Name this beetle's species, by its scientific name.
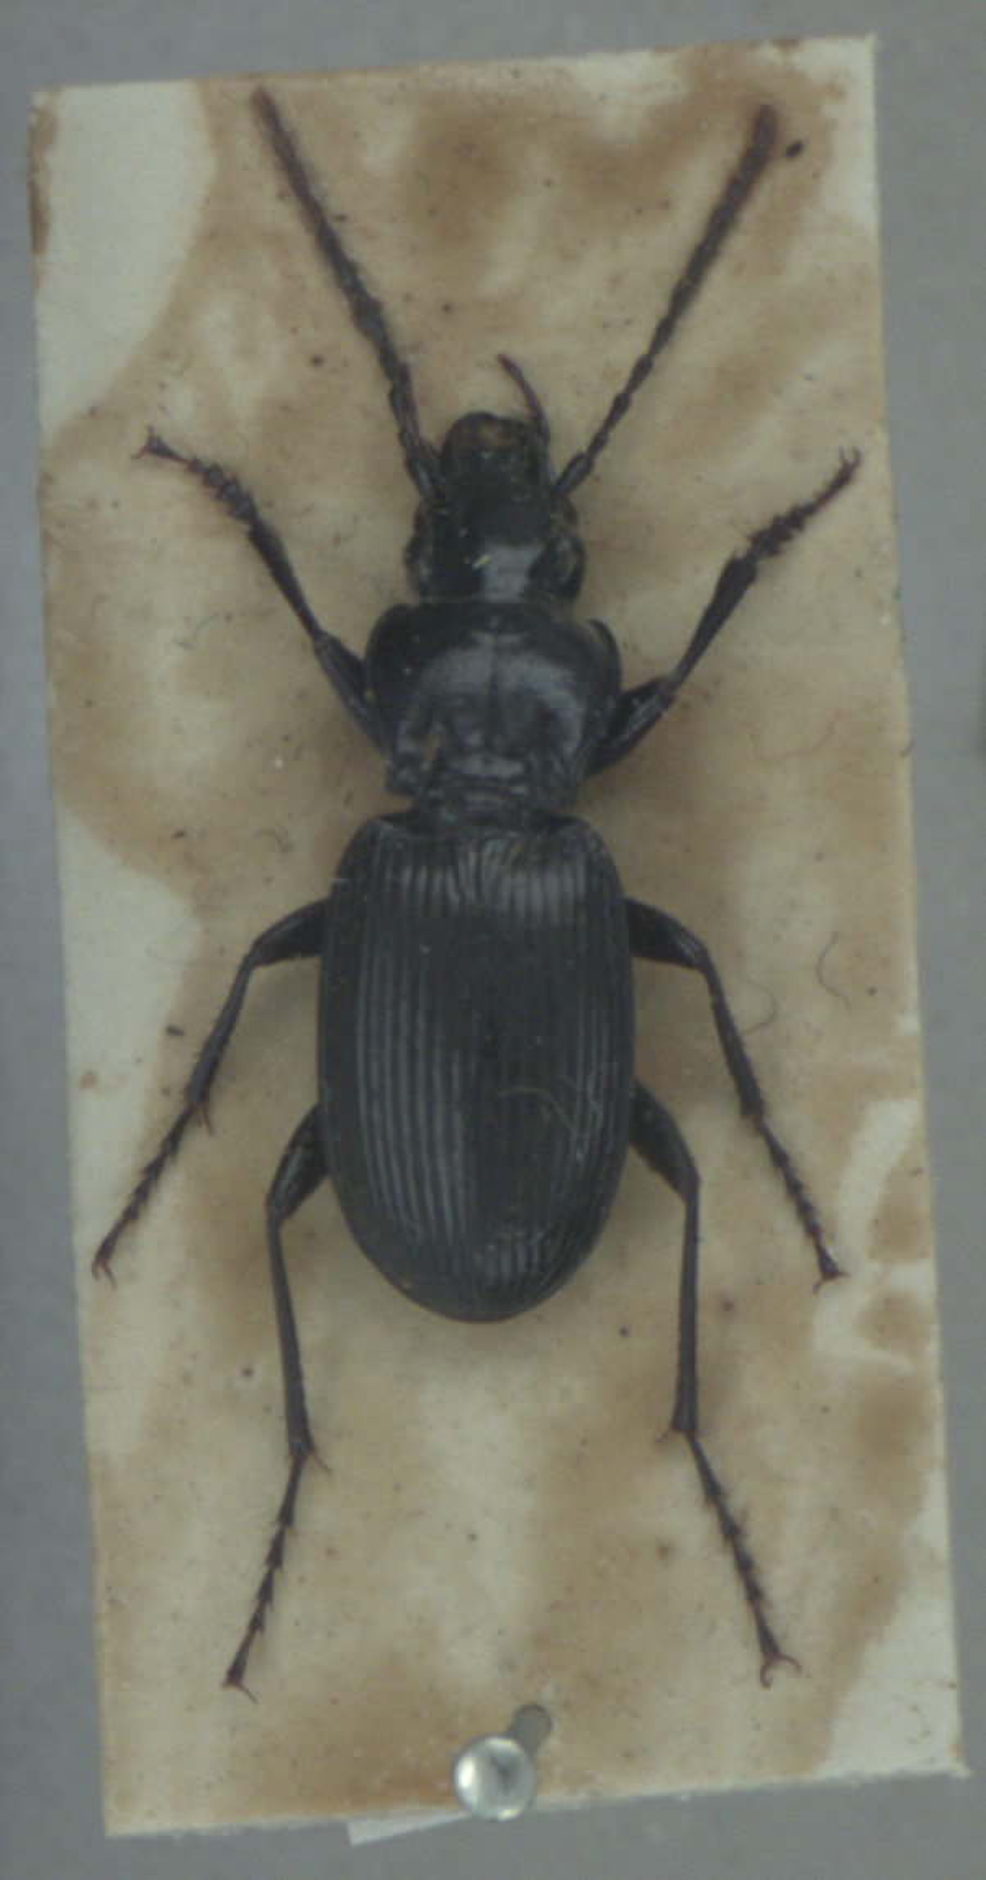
Pterostichus cristatus
